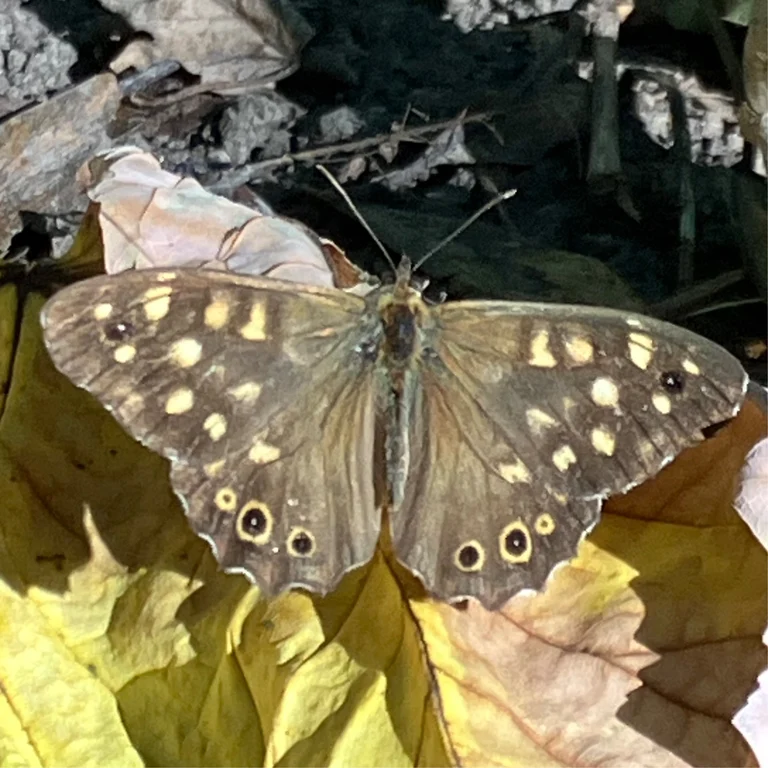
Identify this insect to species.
Pararge aegeria
